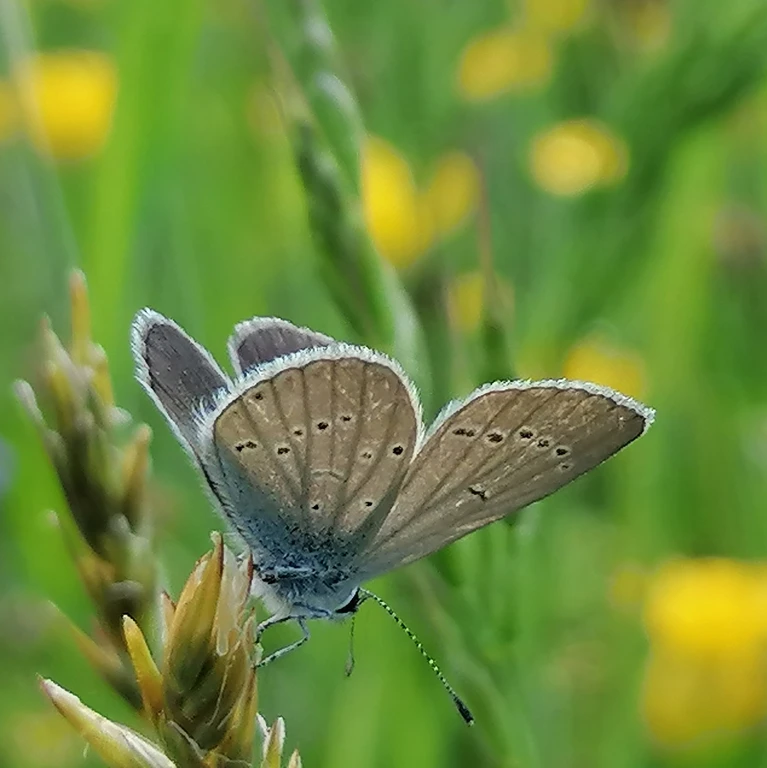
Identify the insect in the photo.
Cupido minimus
